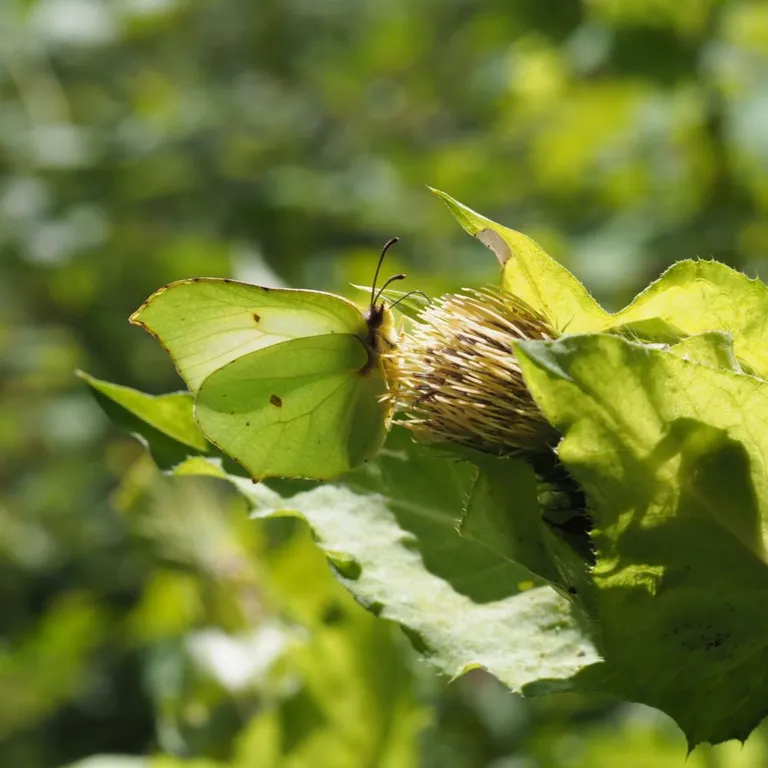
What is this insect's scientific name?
Gonepteryx rhamni
